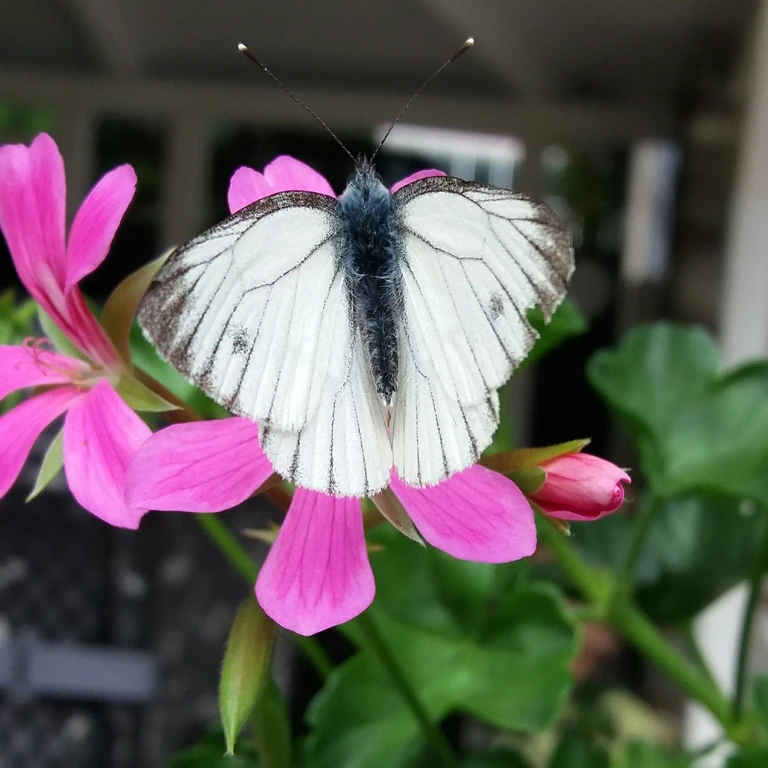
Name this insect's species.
Pieris bryoniae
